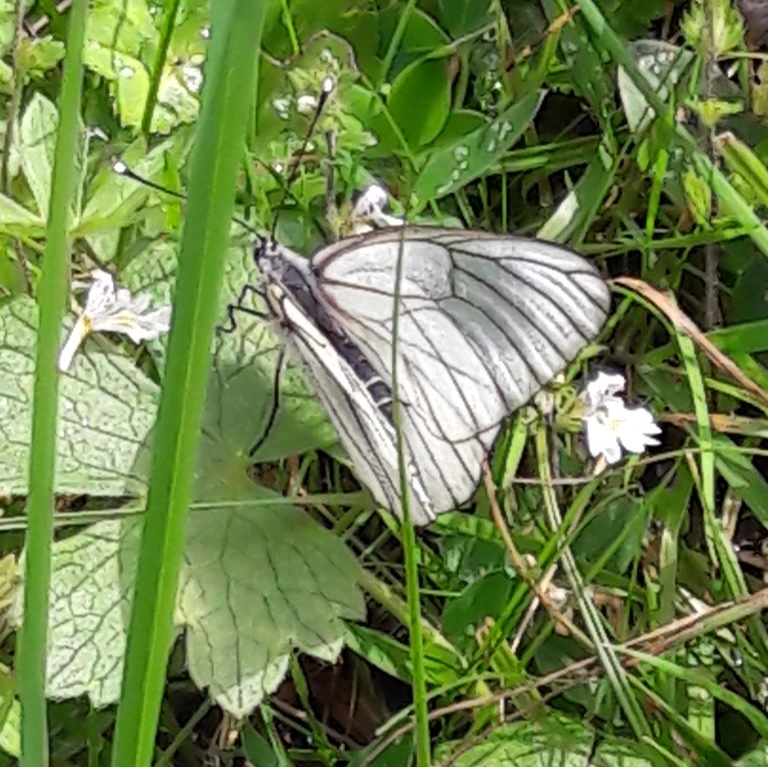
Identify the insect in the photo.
Aporia crataegi
